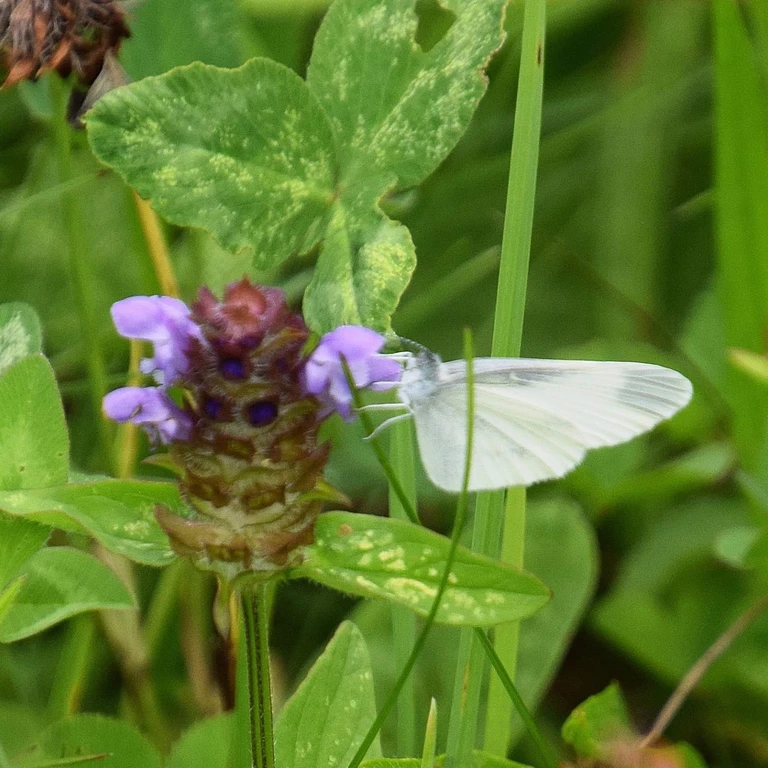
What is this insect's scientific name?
Leptidea sinapis/juvernica
